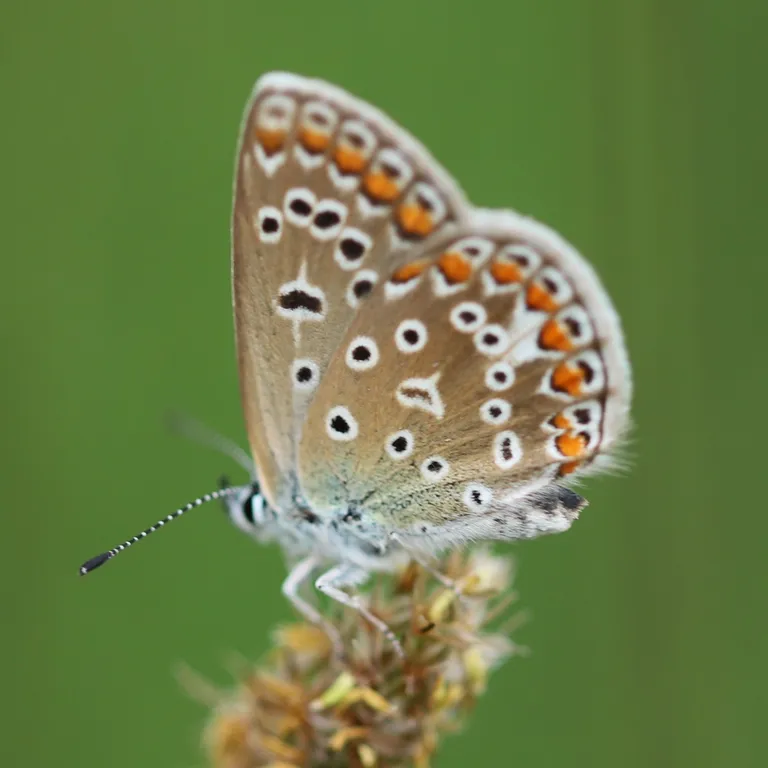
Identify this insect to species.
Polyommatus icarus
